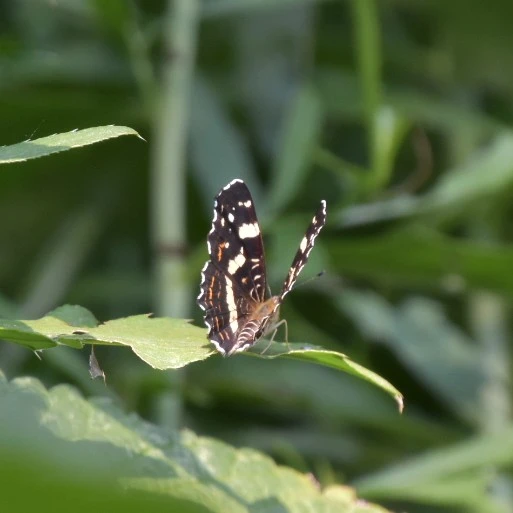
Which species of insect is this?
Araschnia levana
